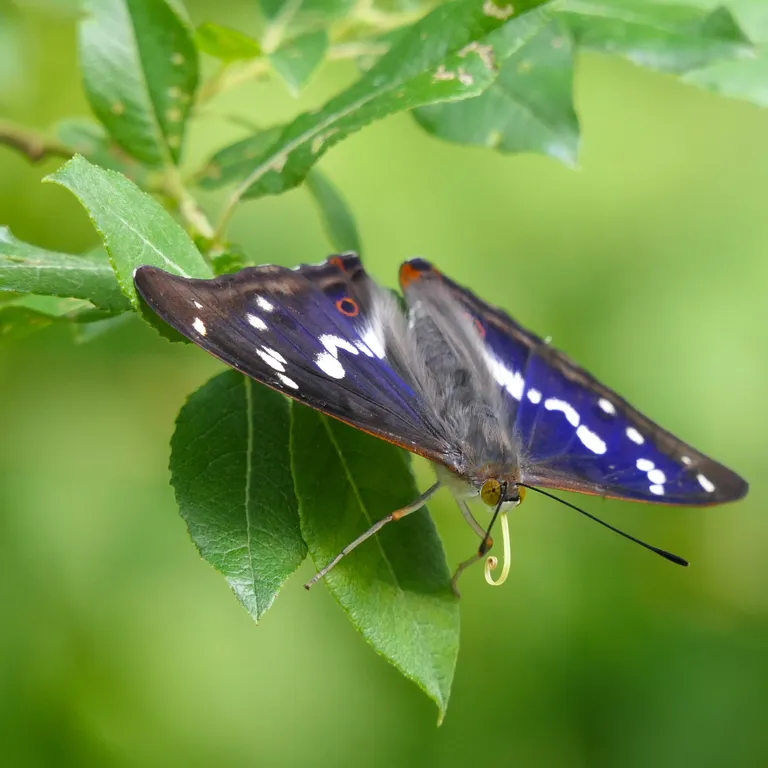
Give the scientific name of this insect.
Apatura iris
